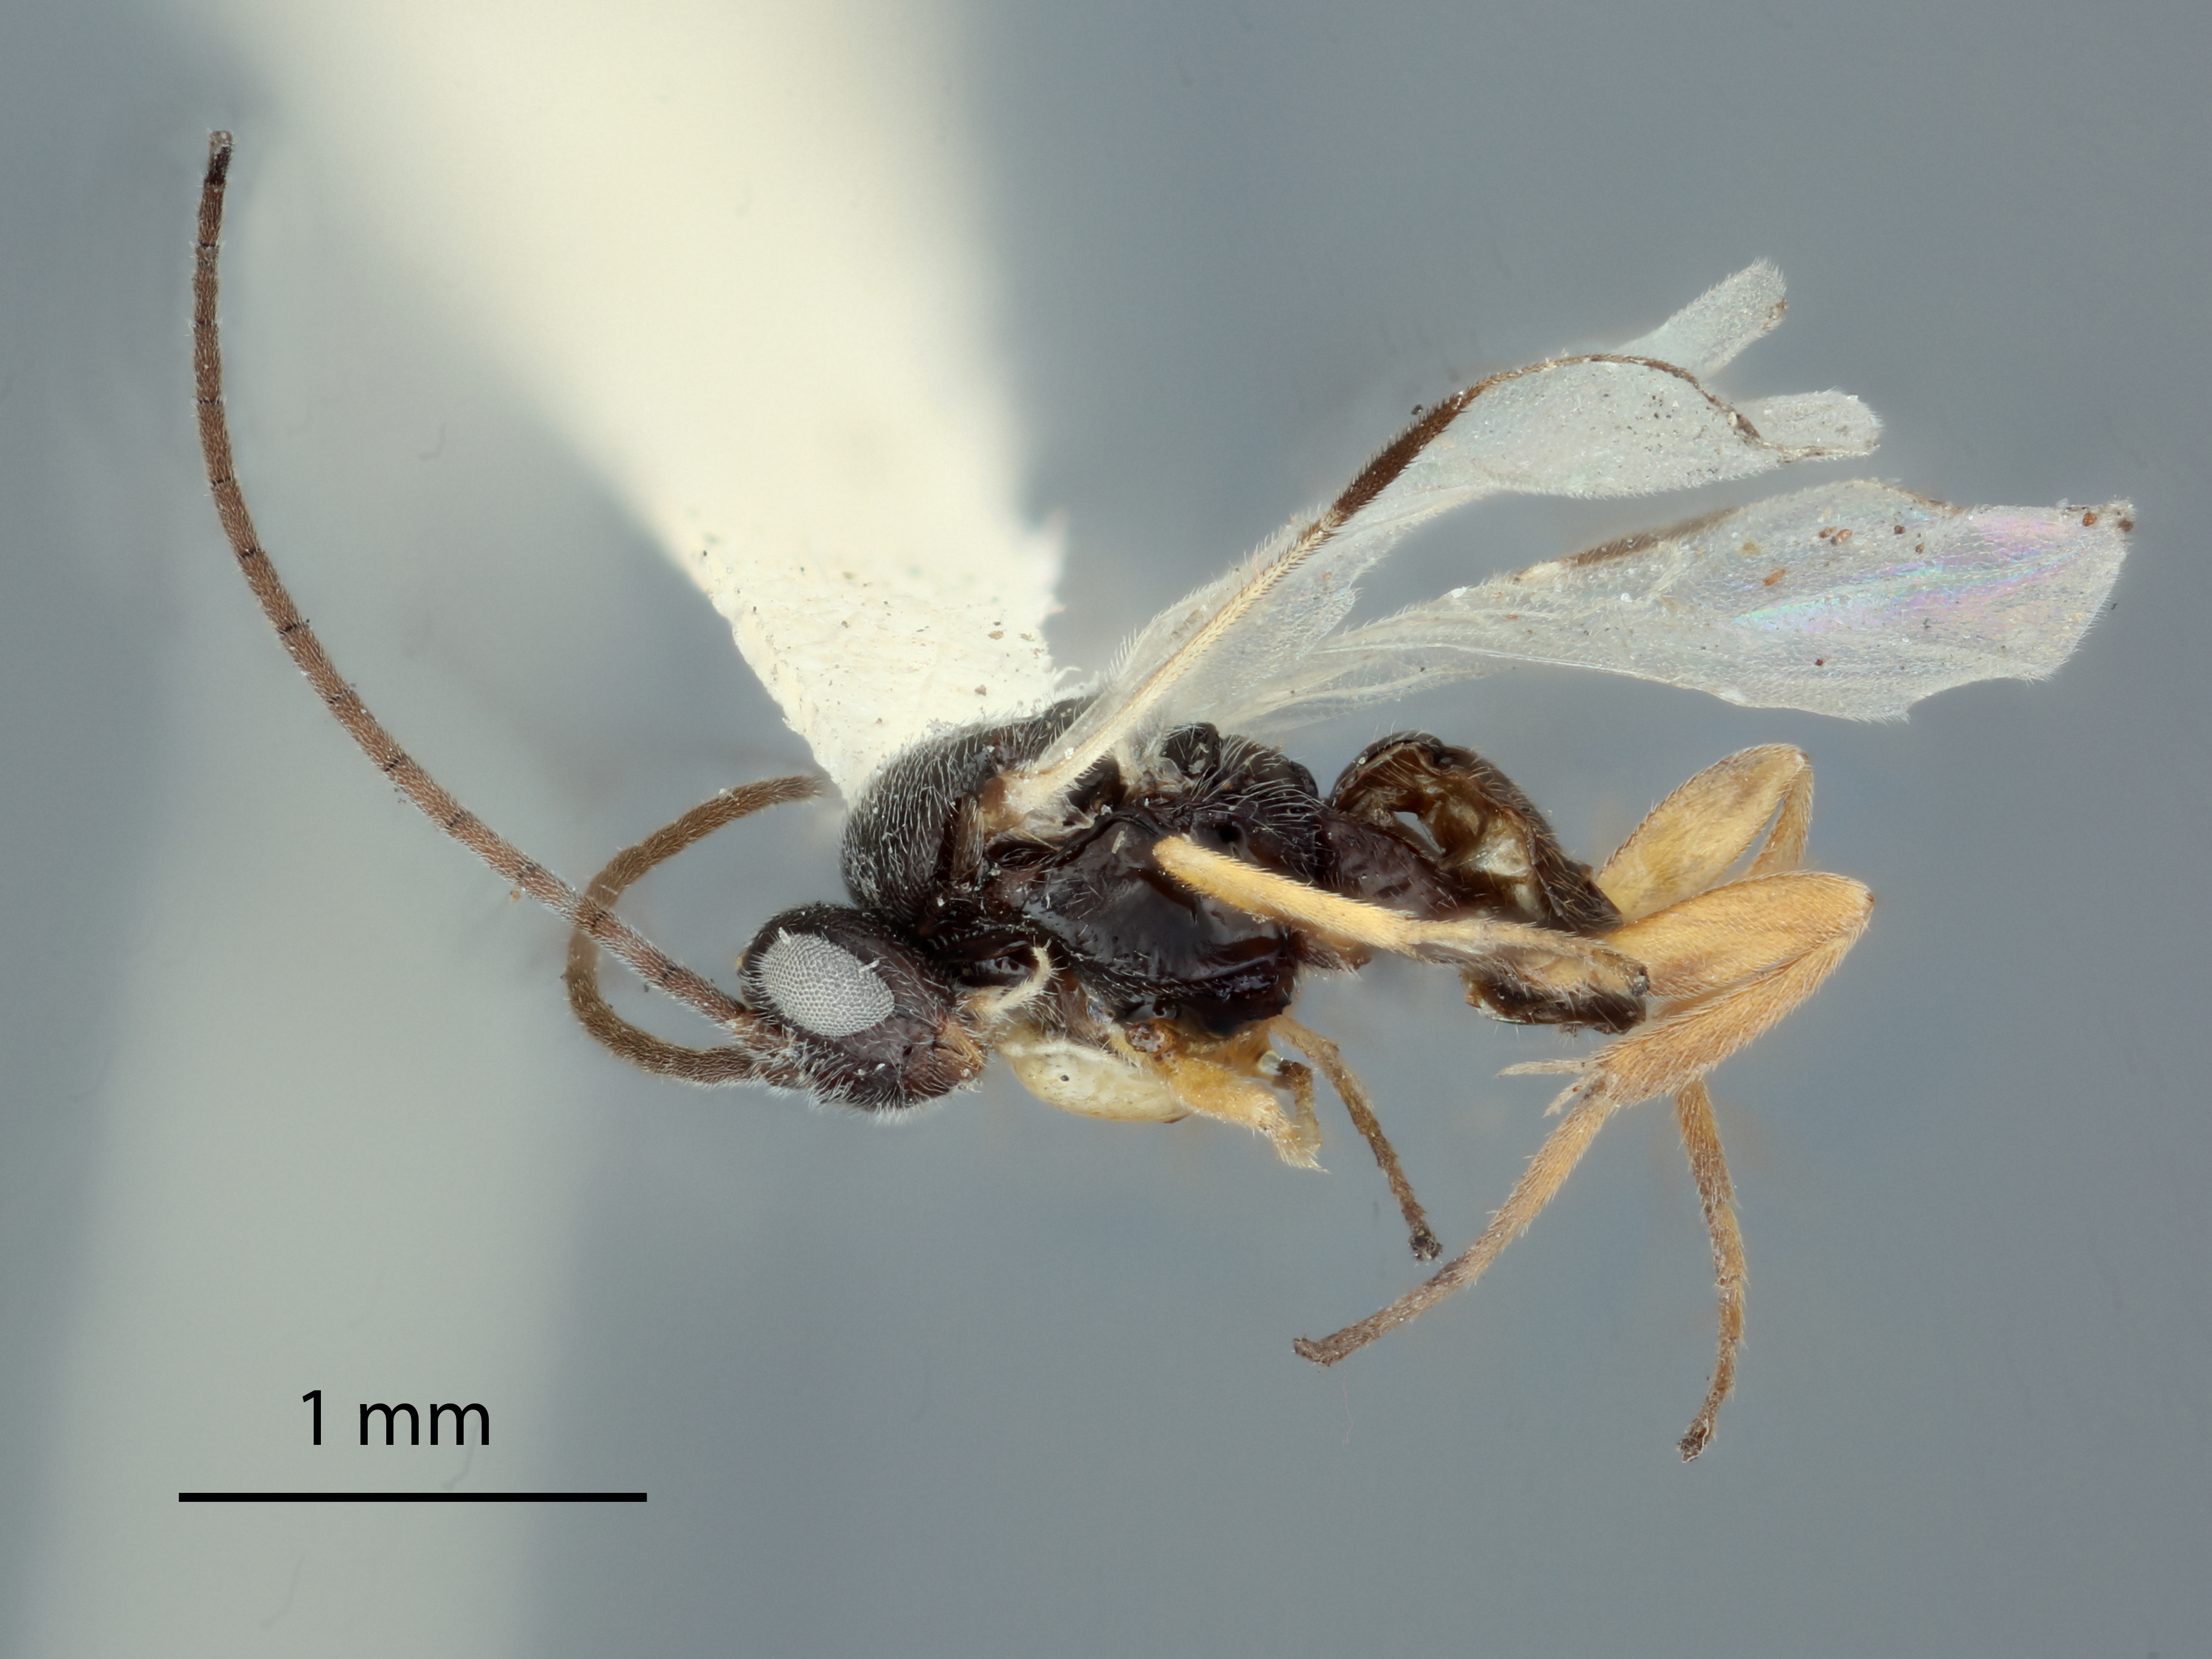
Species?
Glypapanteles manilae
